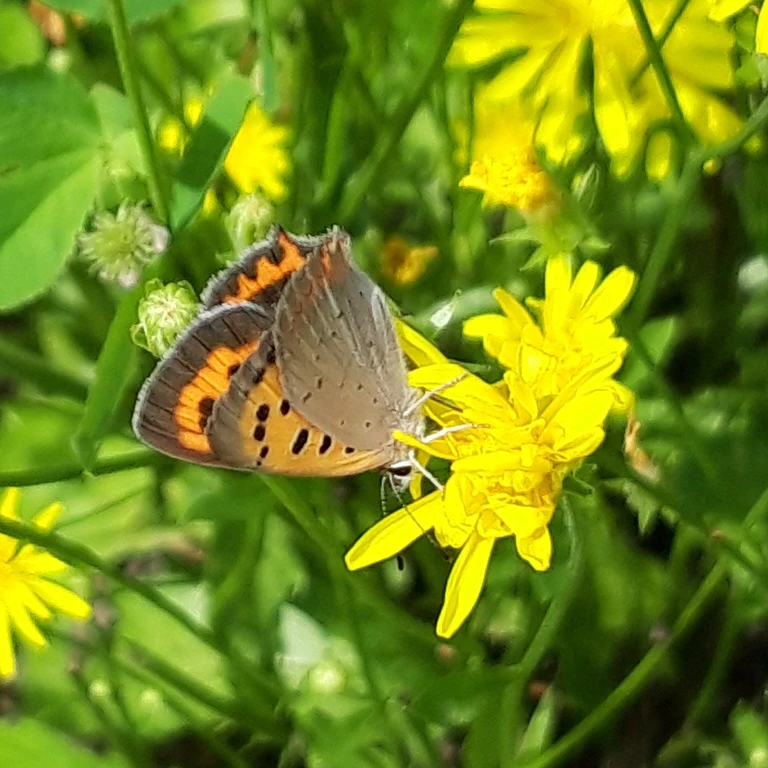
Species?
Lycaena phlaeas
